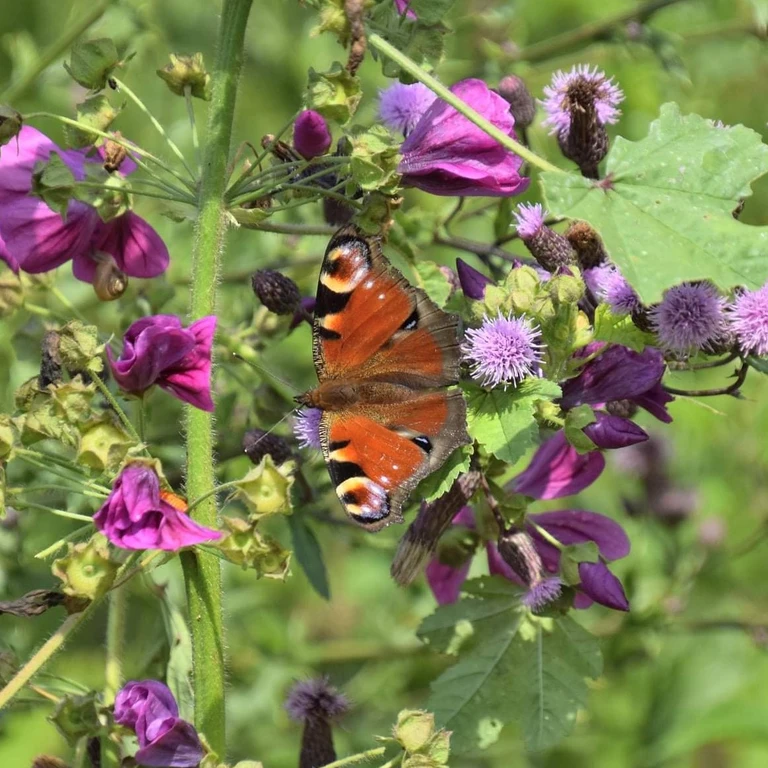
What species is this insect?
Aglais io
